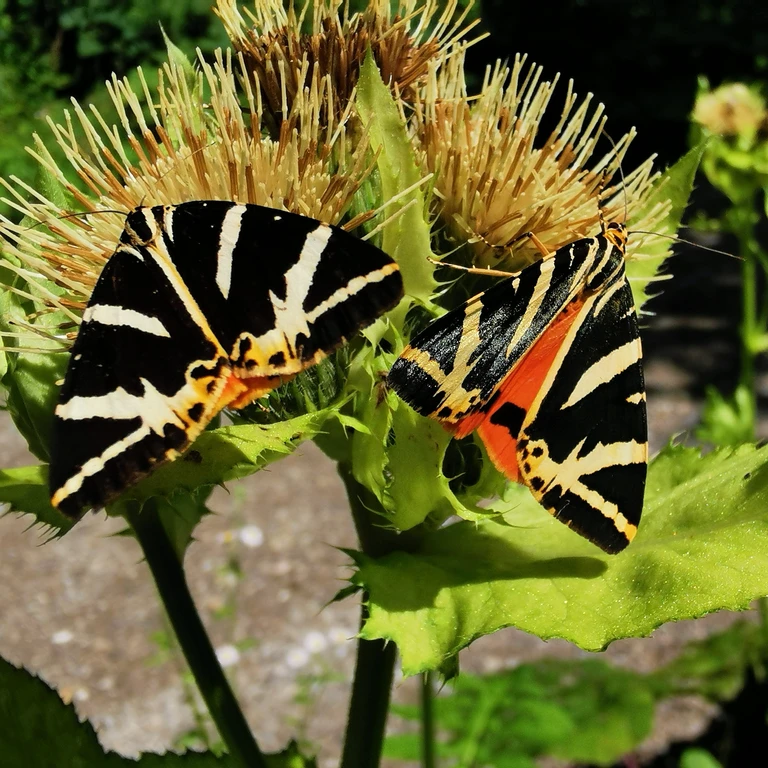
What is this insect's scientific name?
Euplagia quadripunctaria
